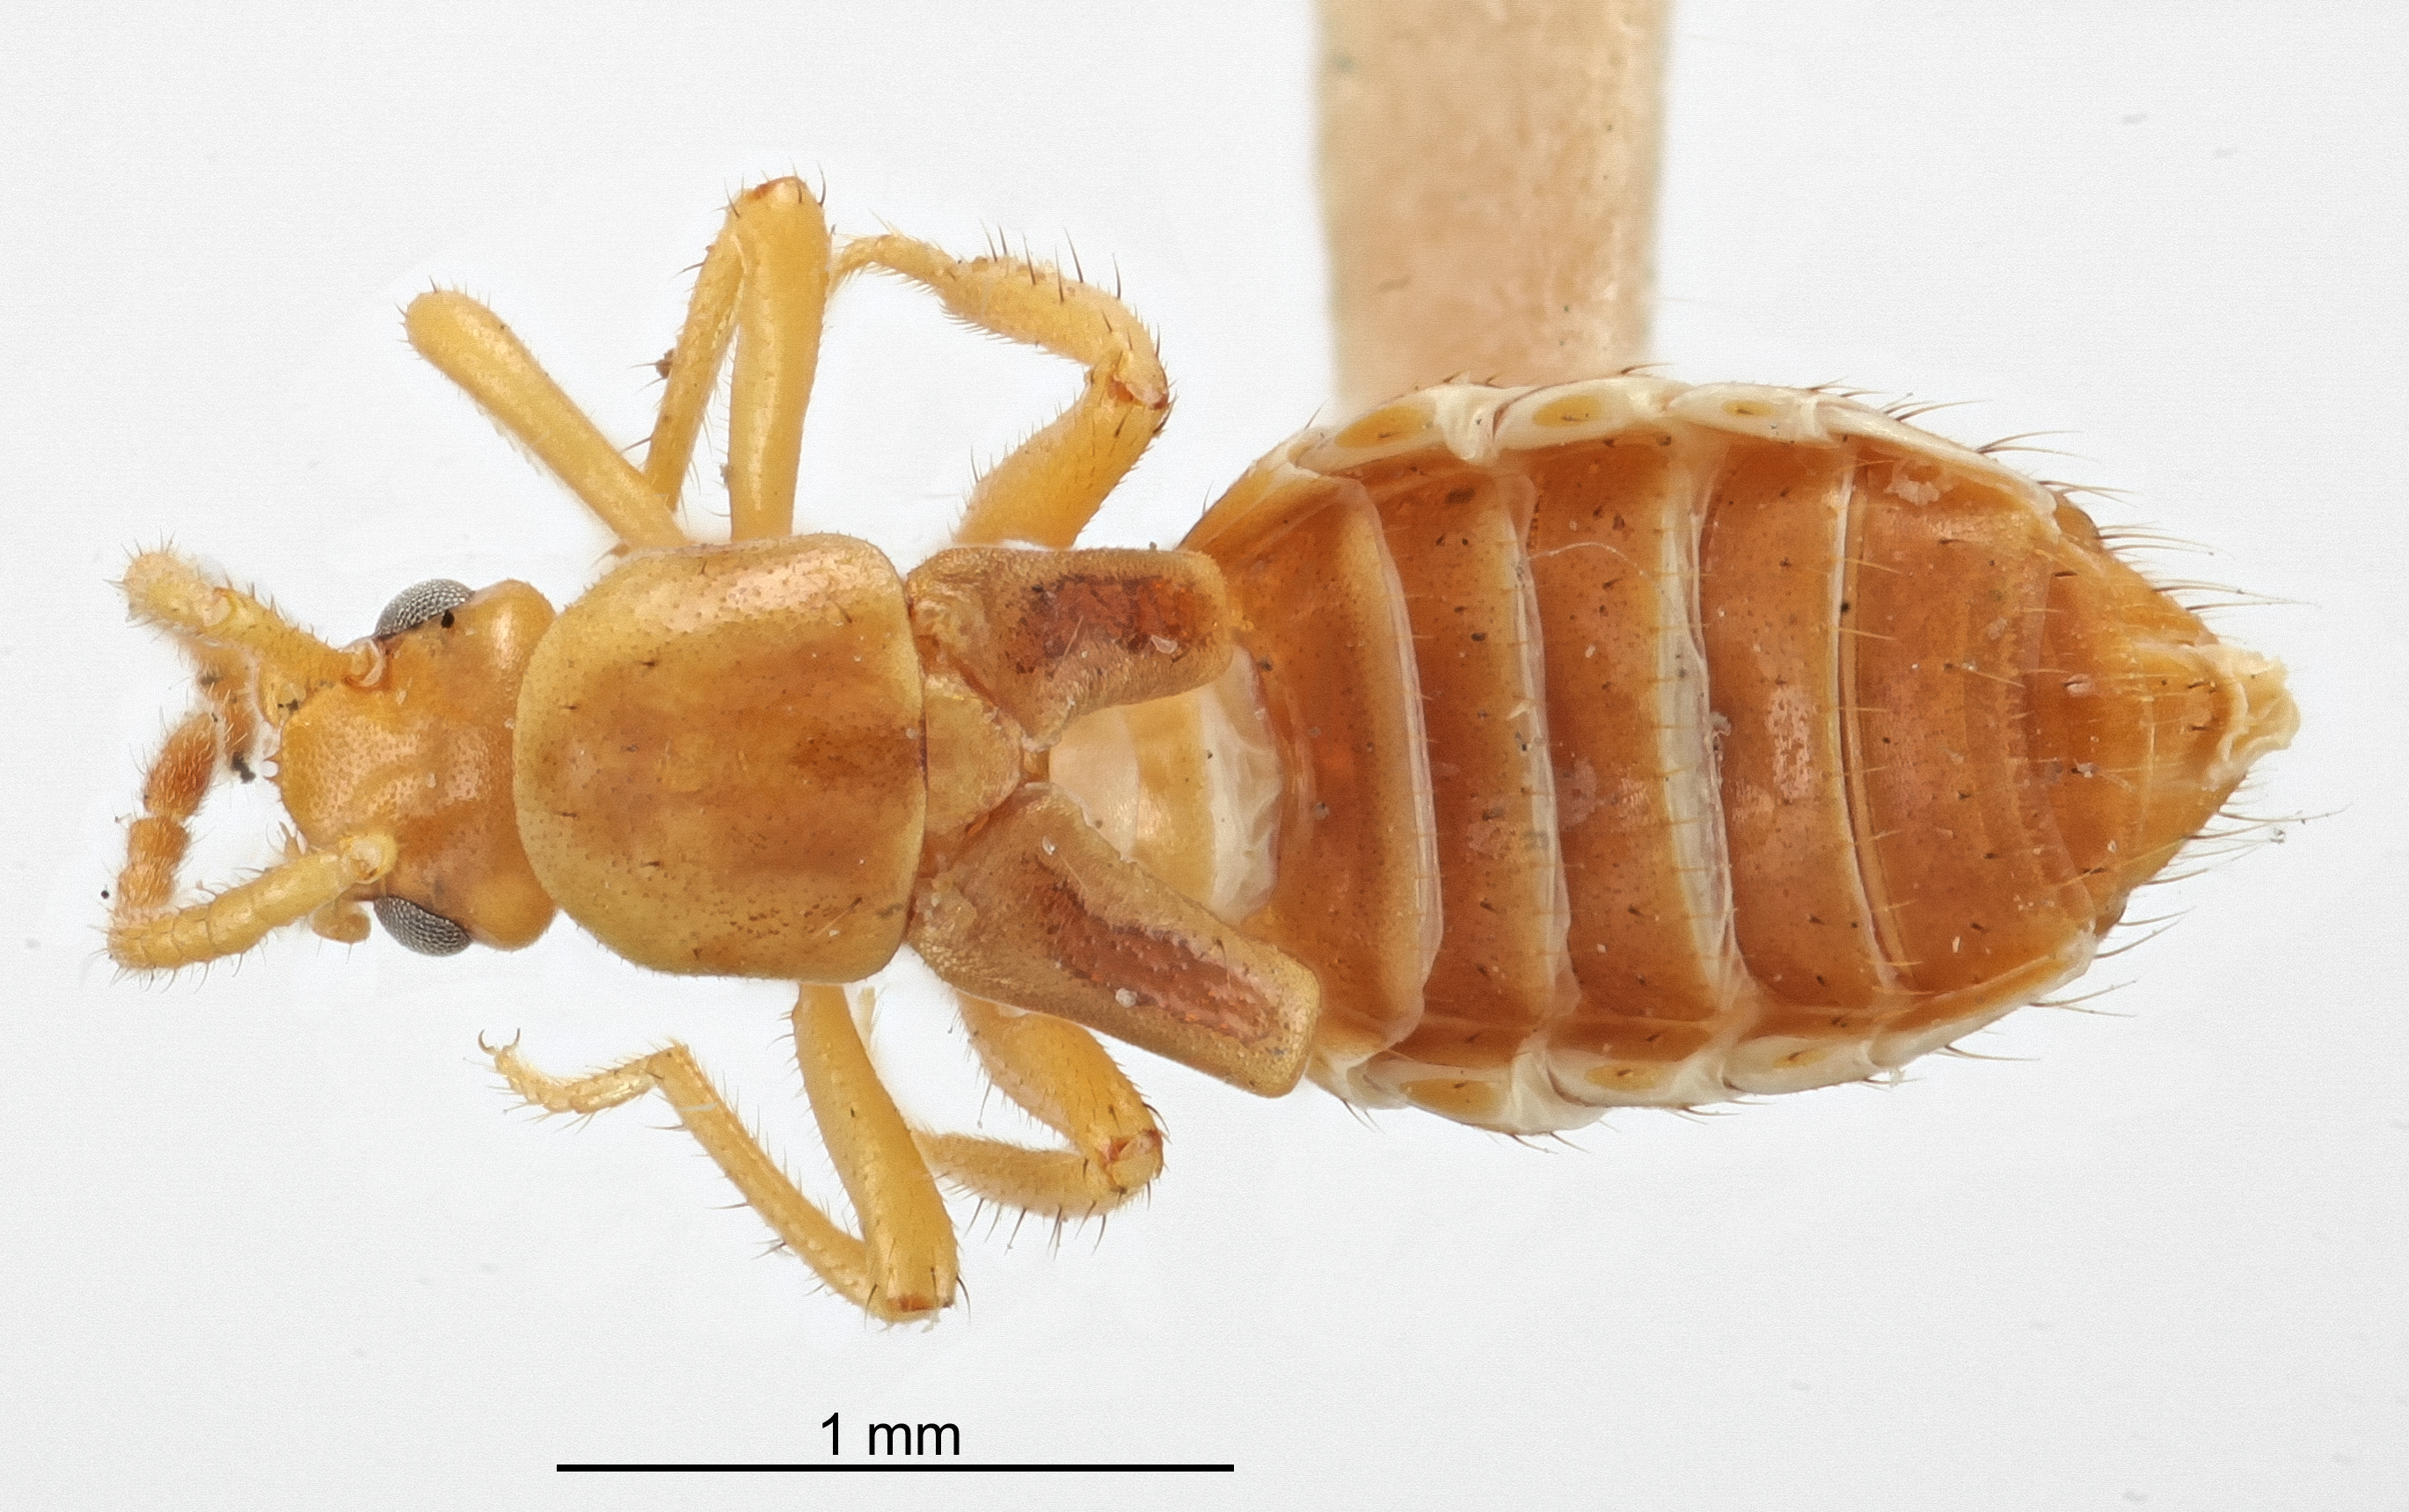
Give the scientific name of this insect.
Termitogaster fissipennis
